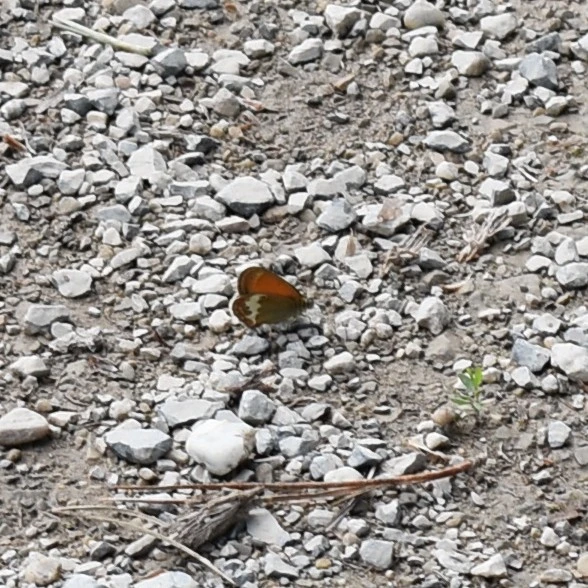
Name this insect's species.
Coenonympha arcania
